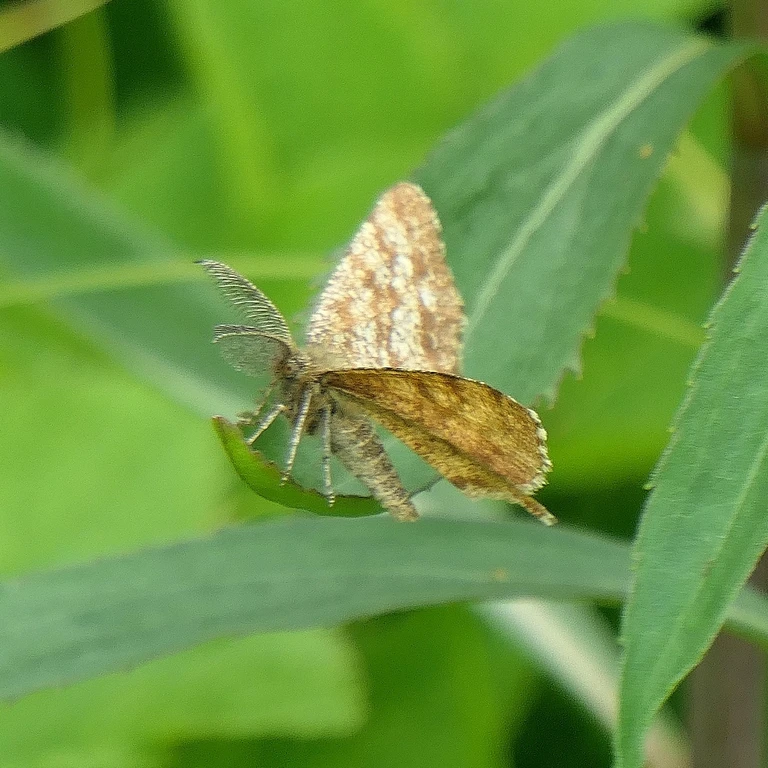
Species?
Ematurga atomaria
